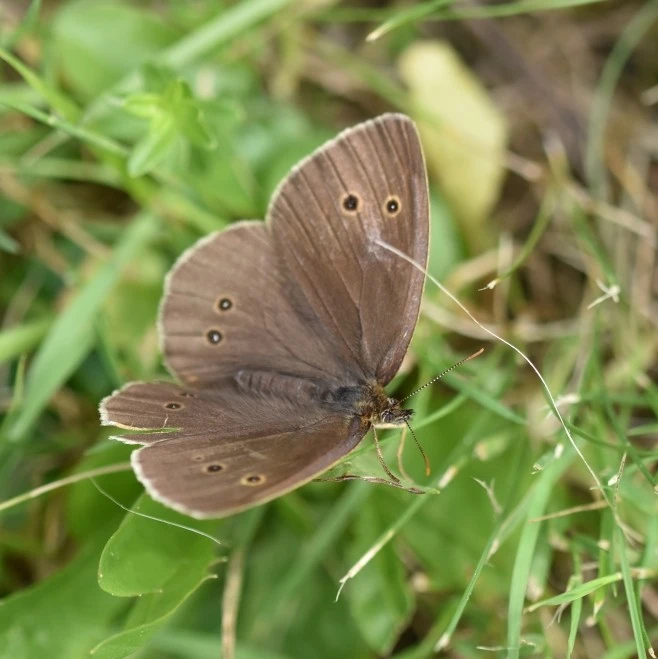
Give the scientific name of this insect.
Aphantopus hyperantus
